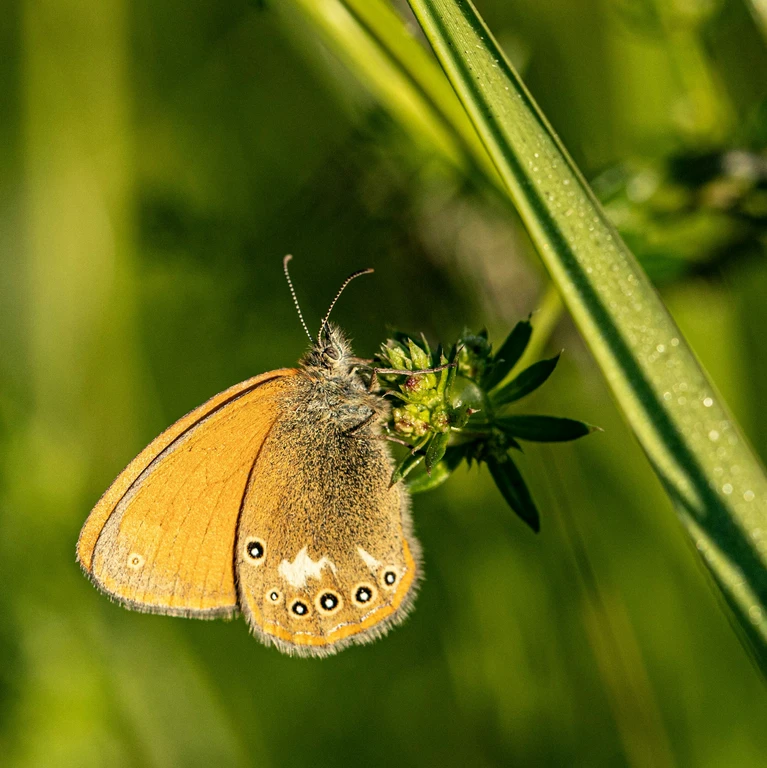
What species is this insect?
Coenonympha glycerion (also Coenonympha iphis)
